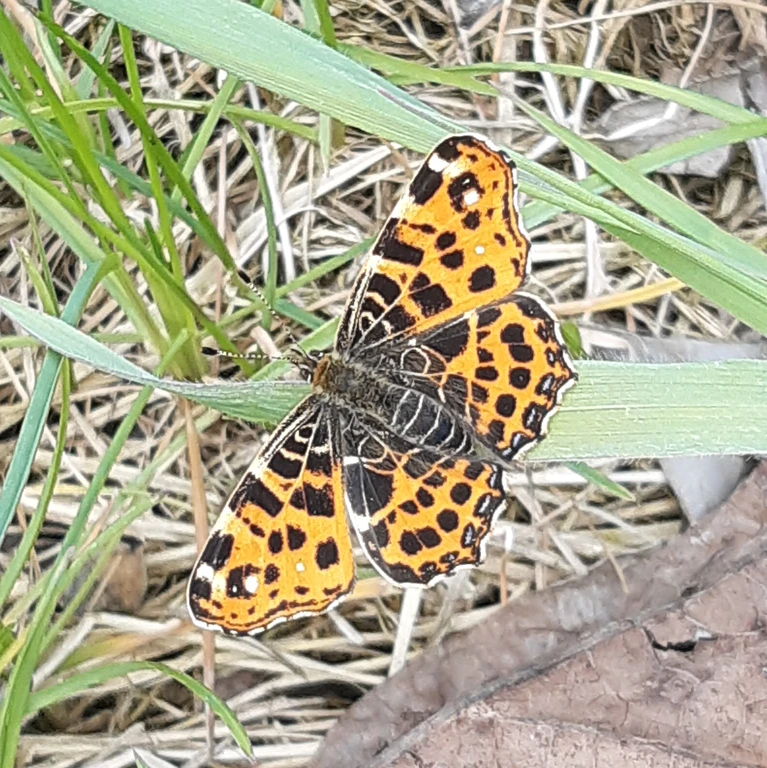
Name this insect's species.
Araschnia levana
